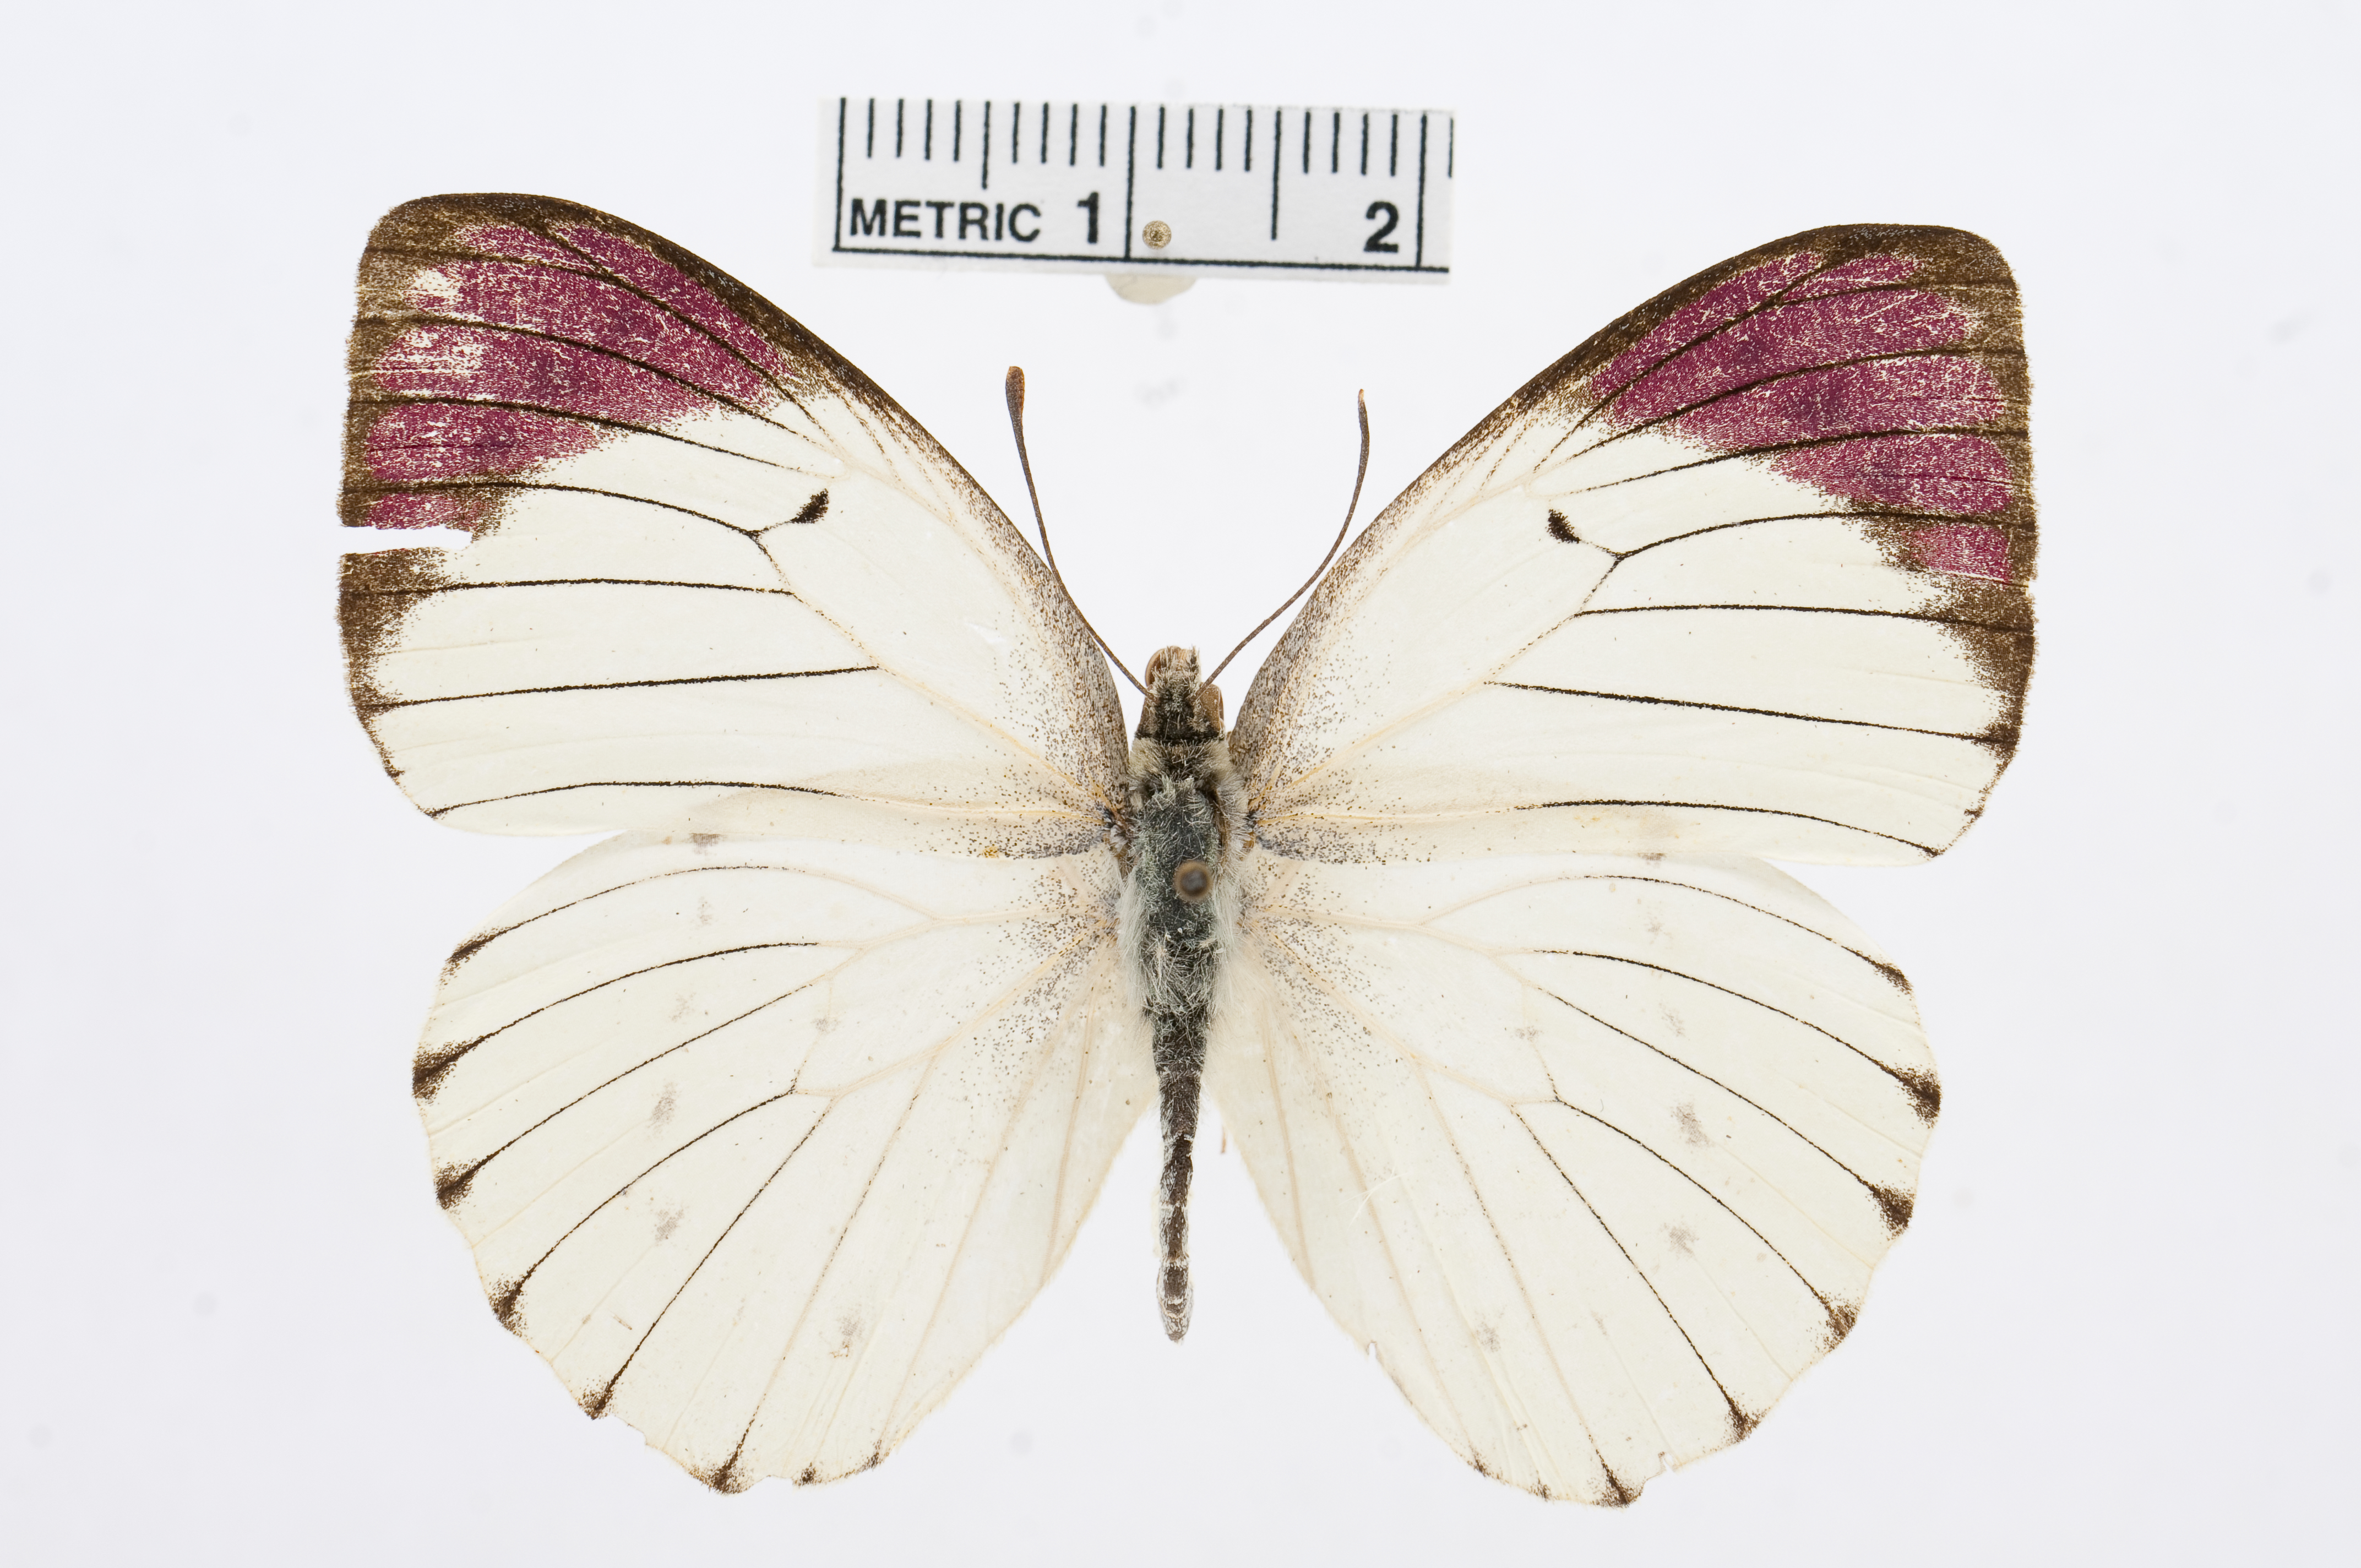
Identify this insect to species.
Colotis haetera
